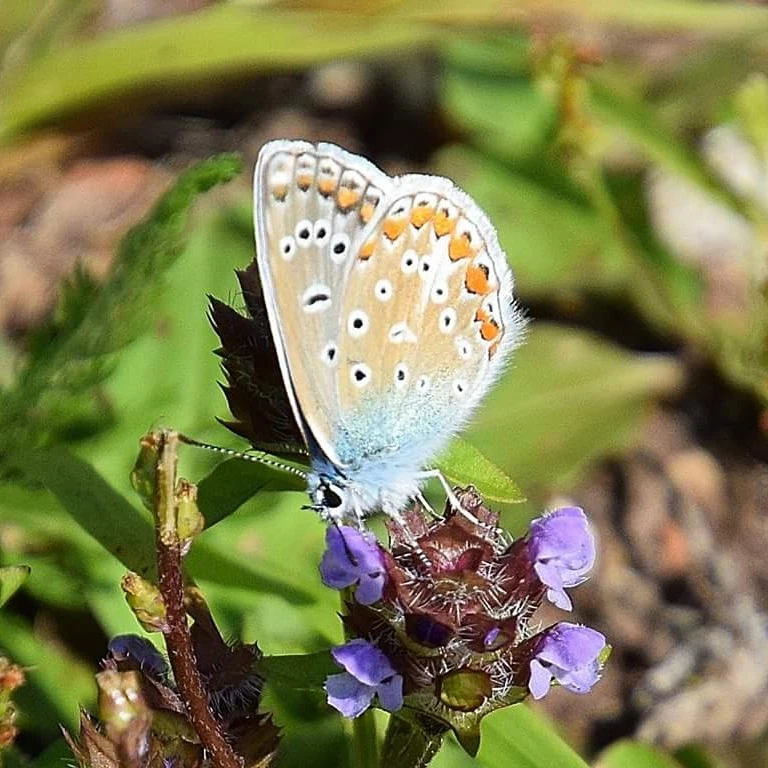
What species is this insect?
Polyommatus icarus
